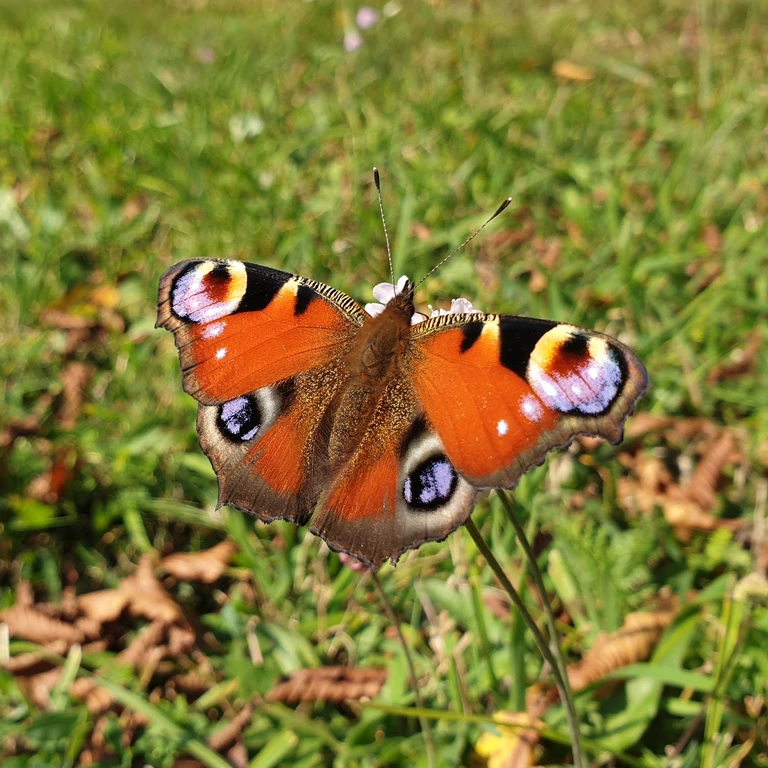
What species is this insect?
Aglais io
